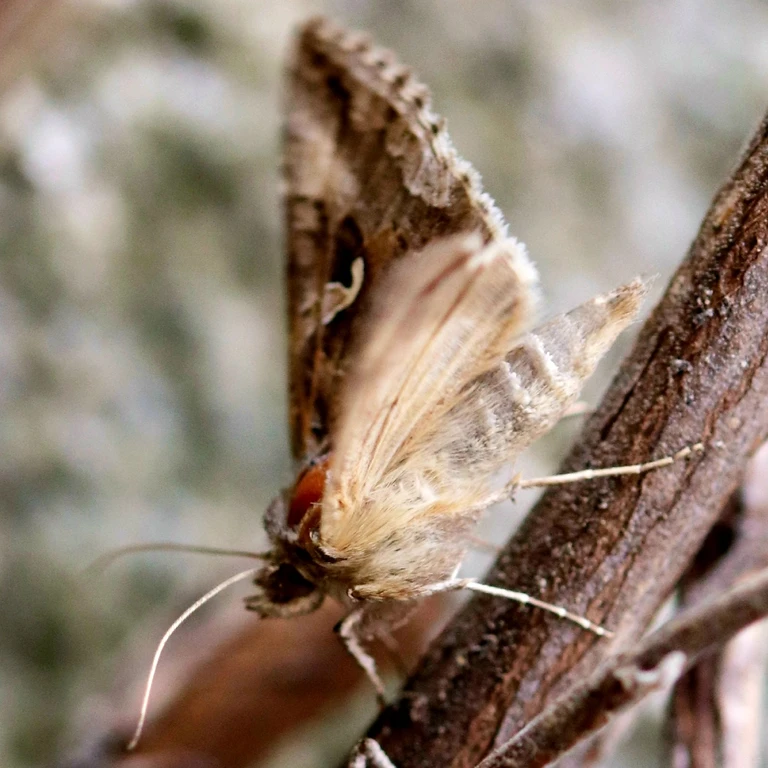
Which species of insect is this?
Autographa gamma
